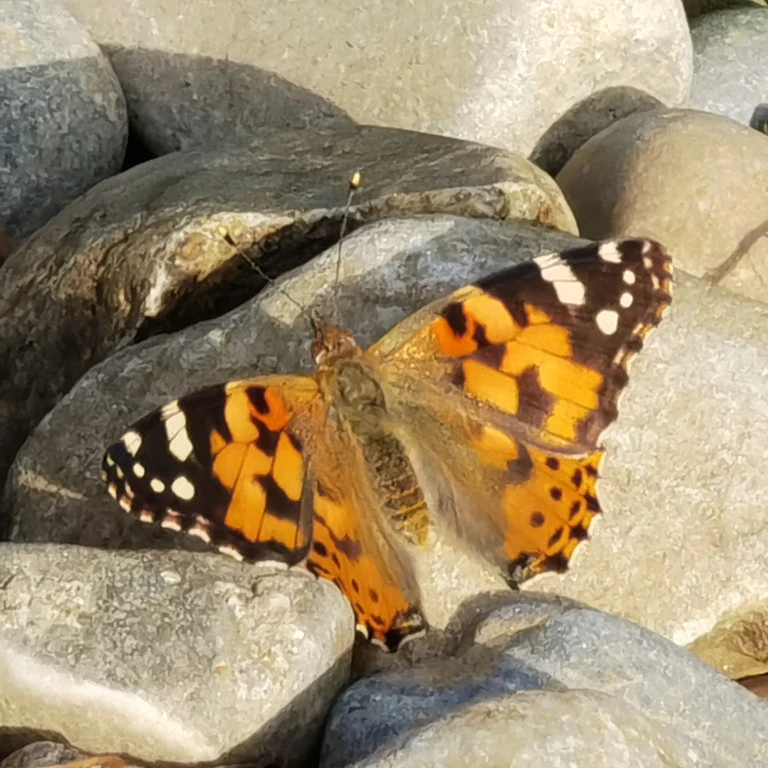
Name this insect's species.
Vanessa cardui
